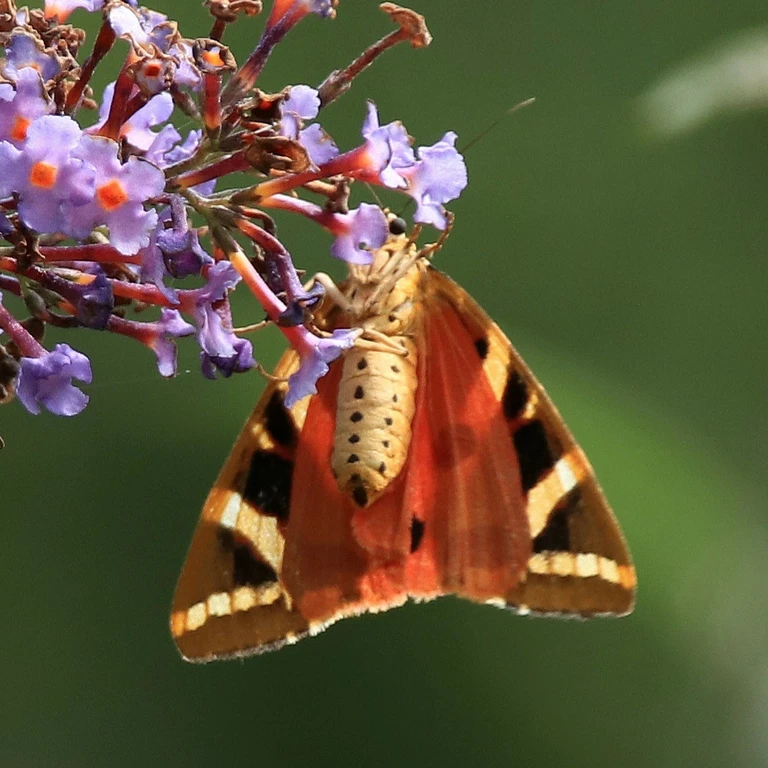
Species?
Euplagia quadripunctaria
